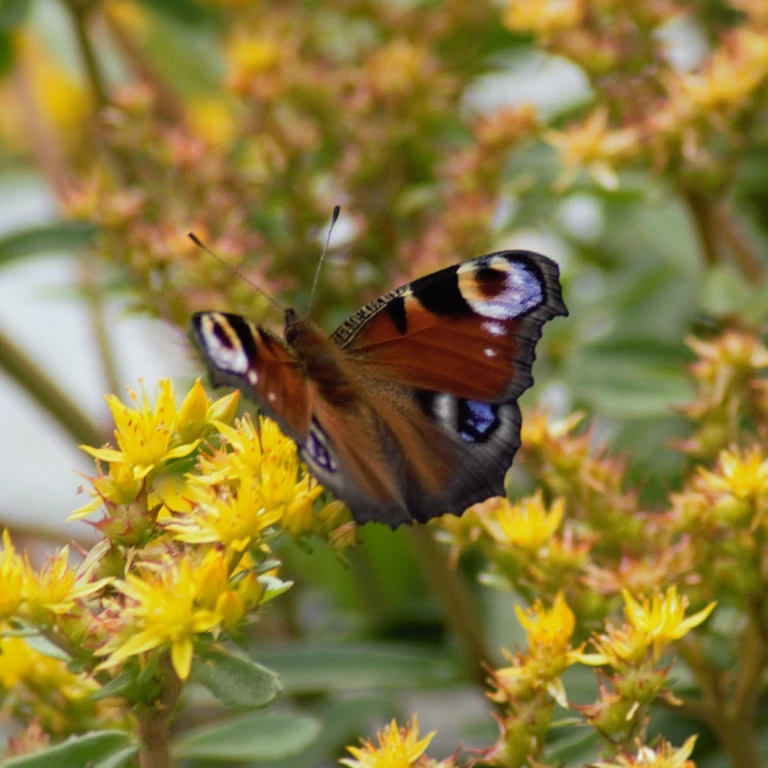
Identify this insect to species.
Aglais io
